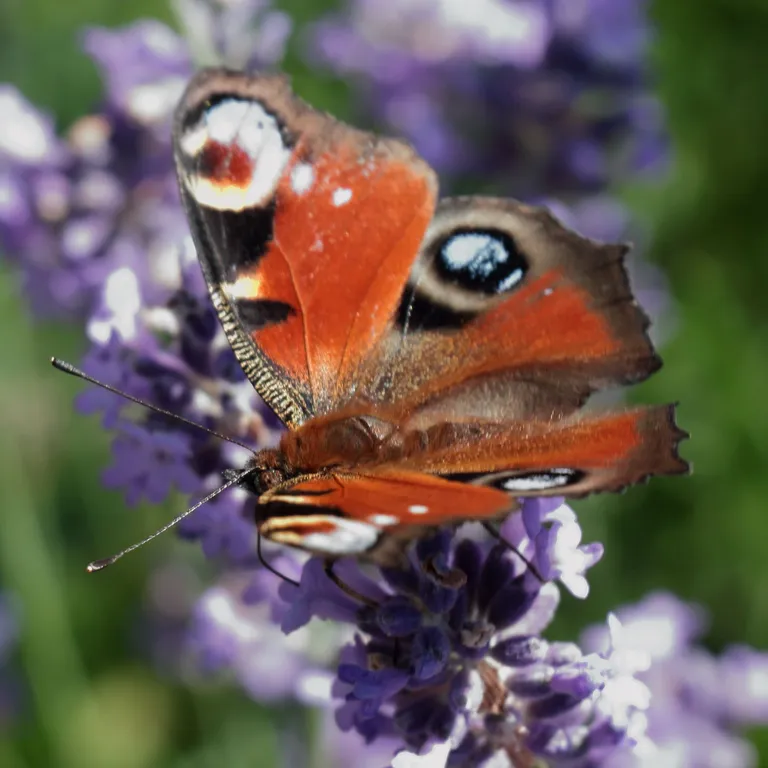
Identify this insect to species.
Aglais io
